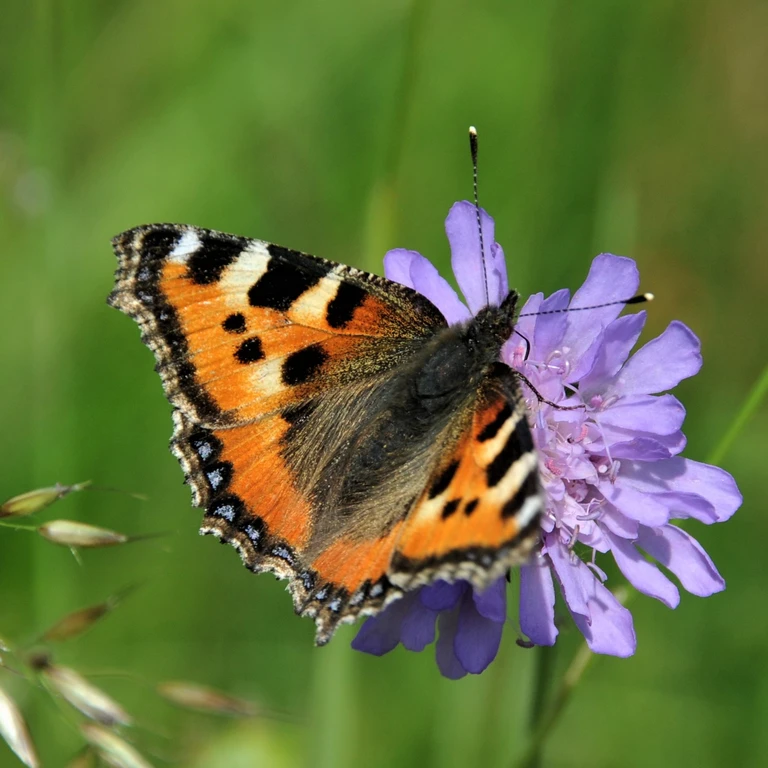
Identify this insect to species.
Aglais urticae
